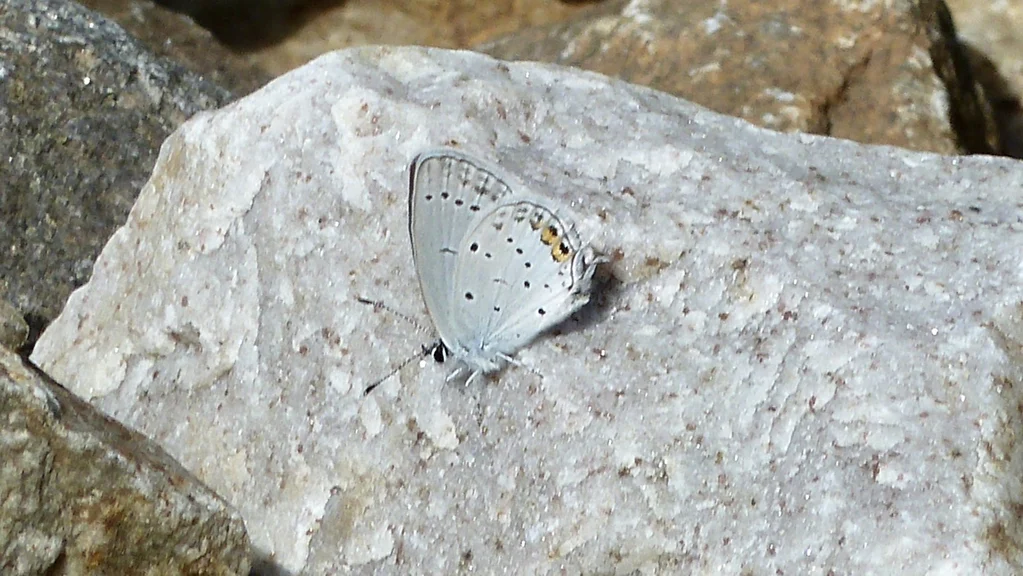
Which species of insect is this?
Cupido argiades (also Elkalyce argiades)
